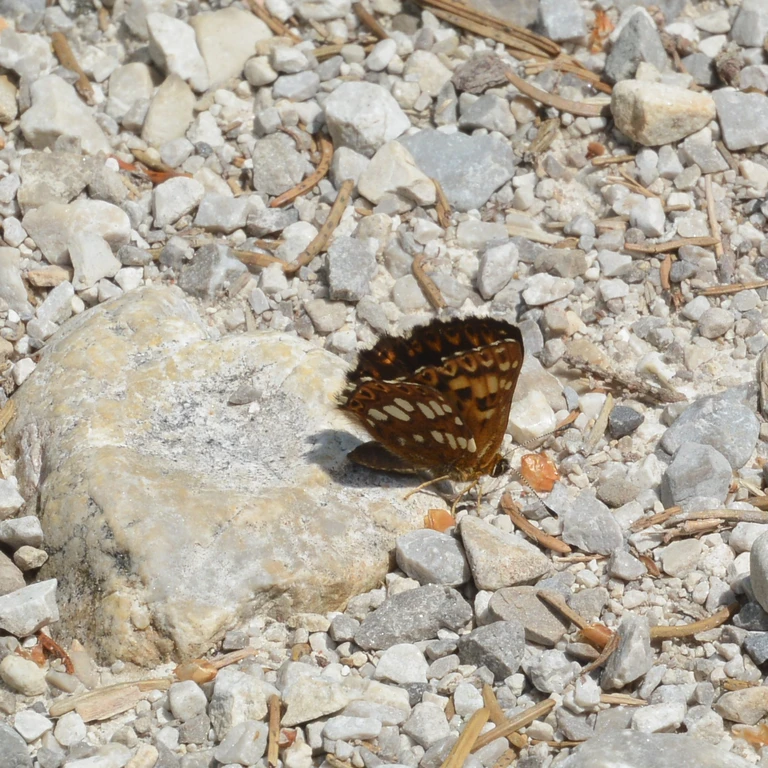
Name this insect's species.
Hamearis lucina
